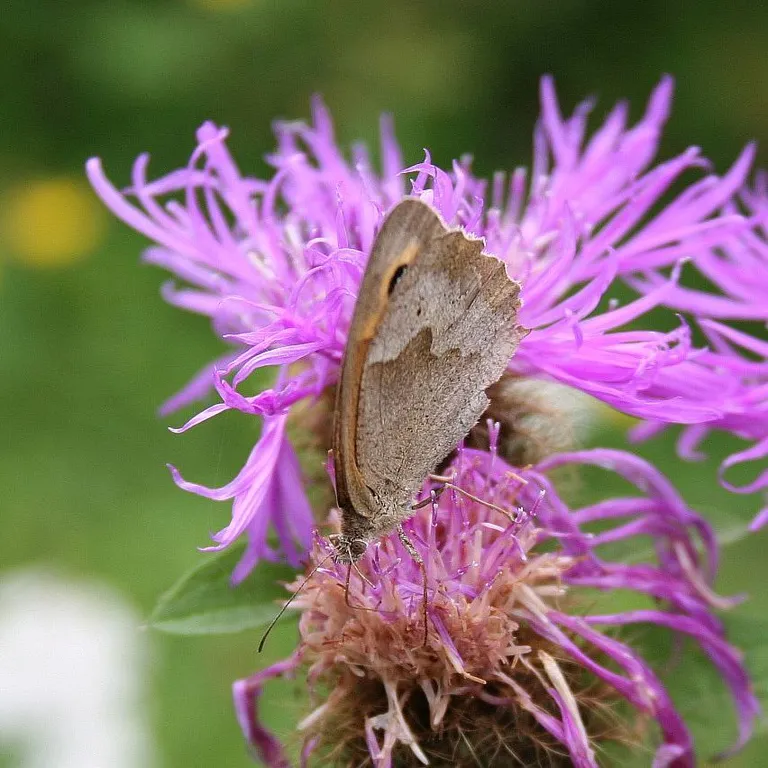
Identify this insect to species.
Maniola jurtina
